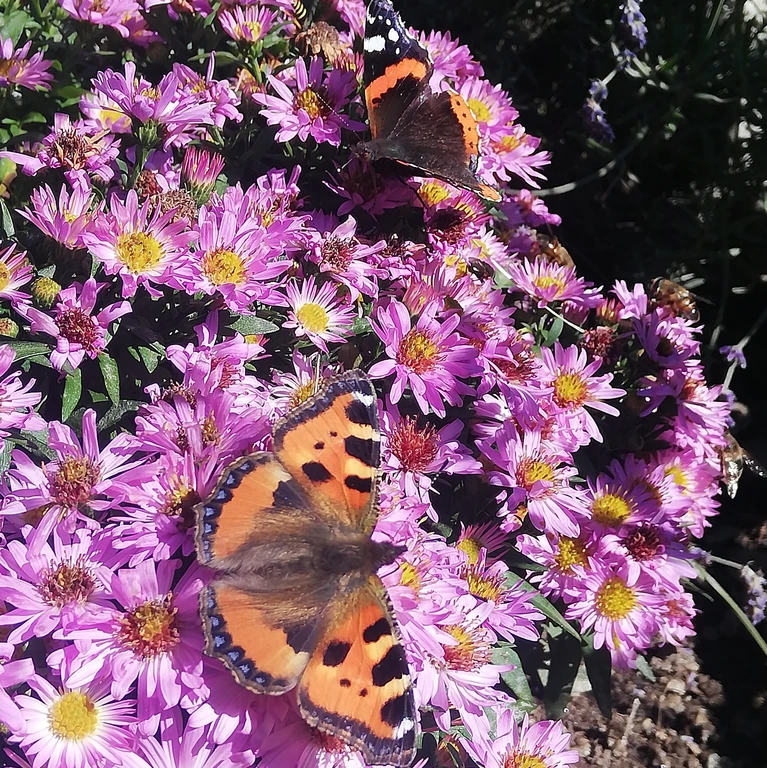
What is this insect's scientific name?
Aglais urticae
